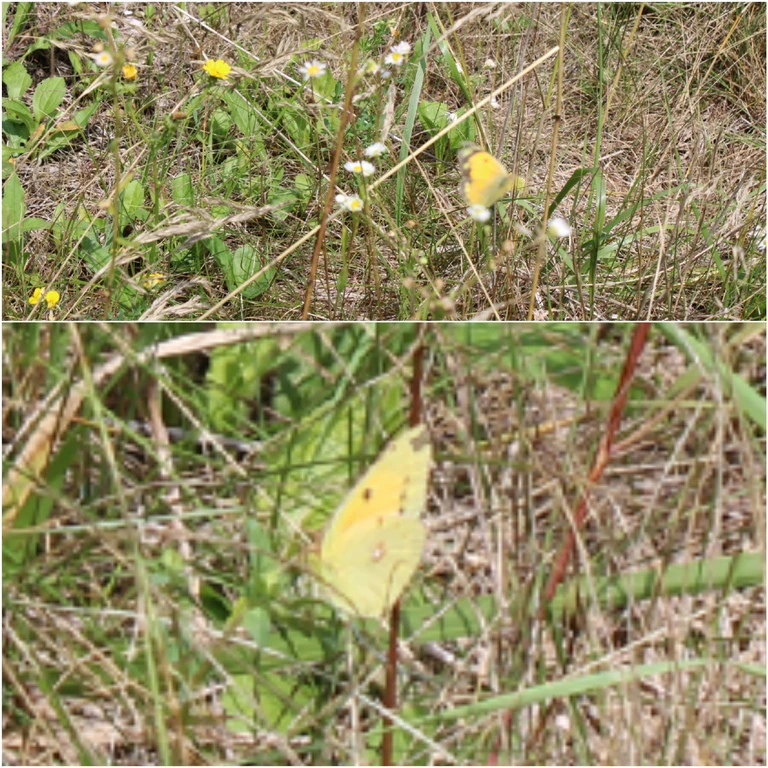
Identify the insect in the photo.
Colias croceus
